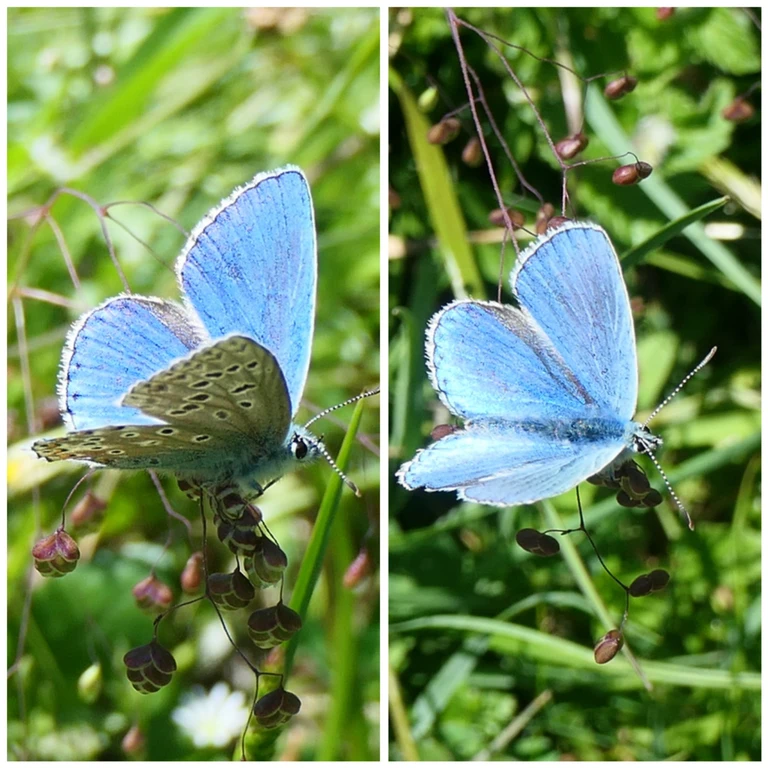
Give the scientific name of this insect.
Lysandra bellargus
